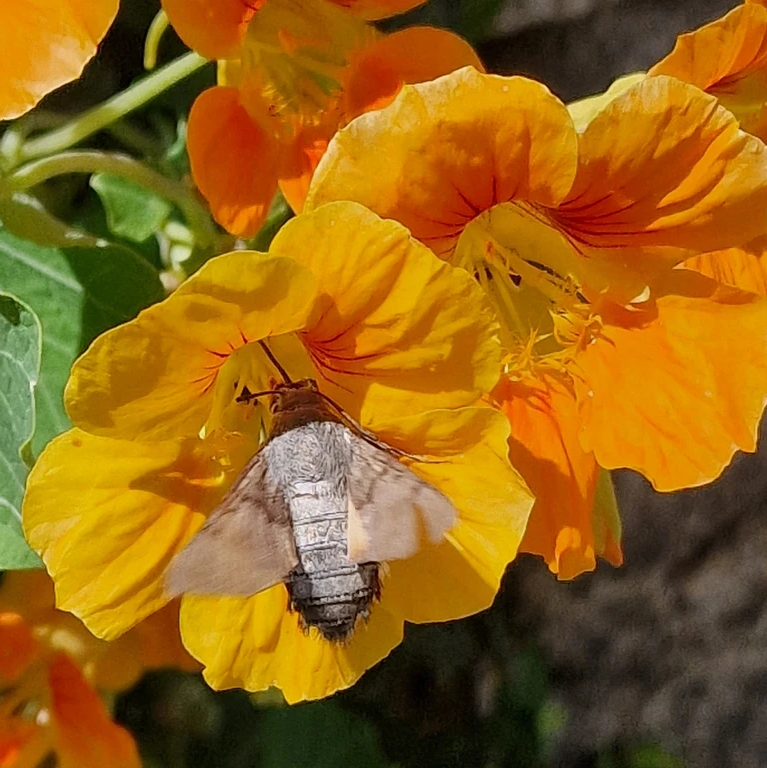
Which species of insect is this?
Macroglossum stellatarum
